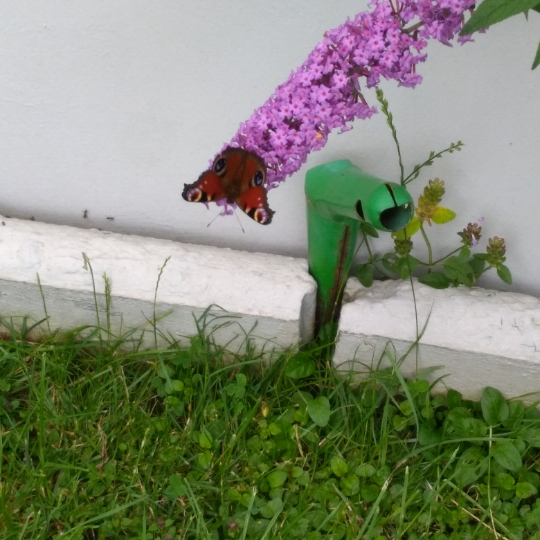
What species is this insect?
Aglais io
